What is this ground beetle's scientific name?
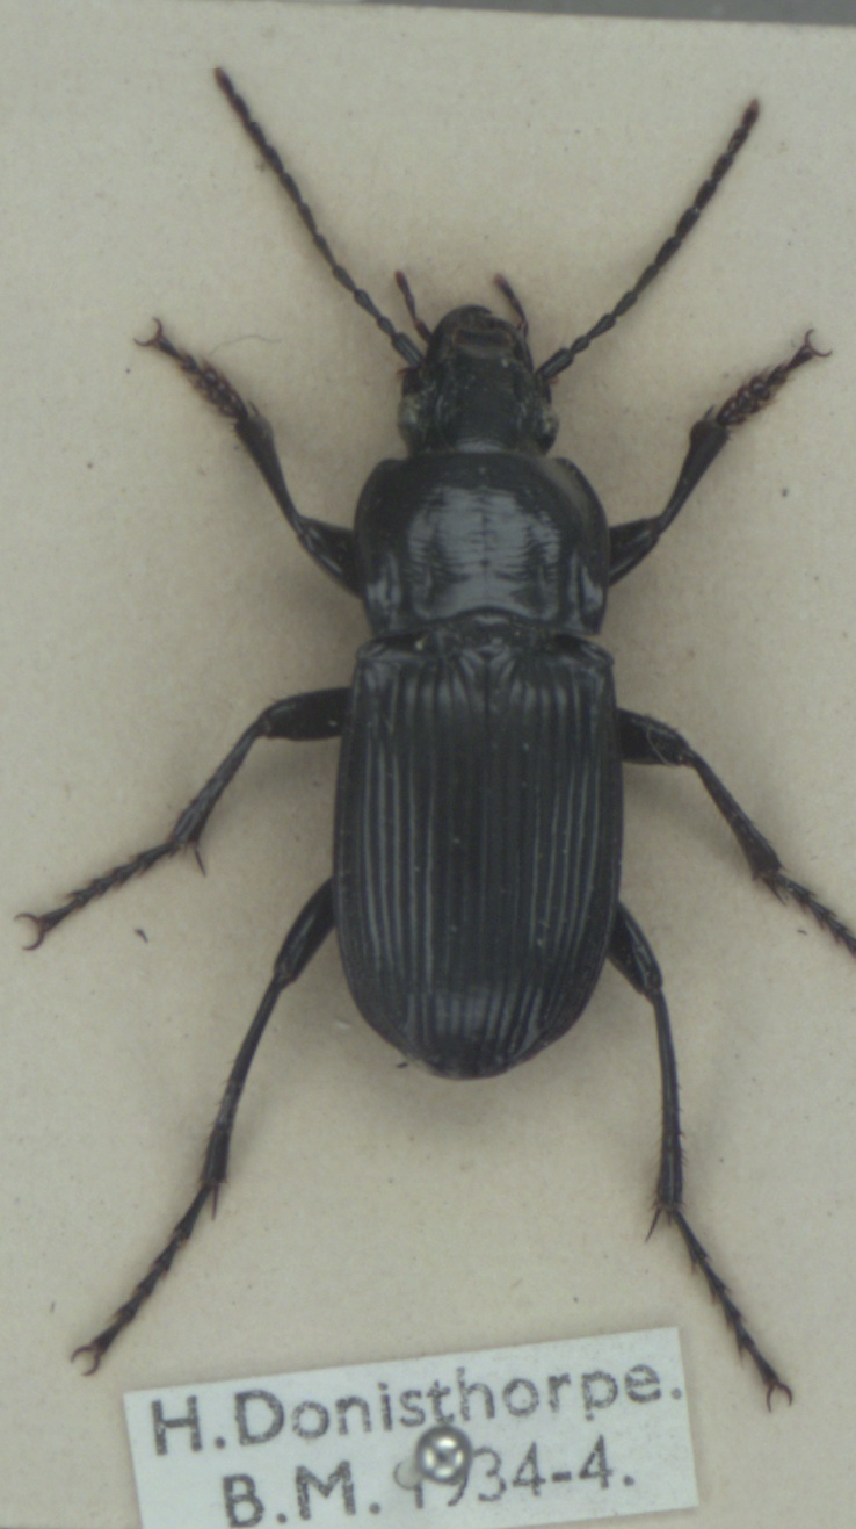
Abax parallelepipedus
